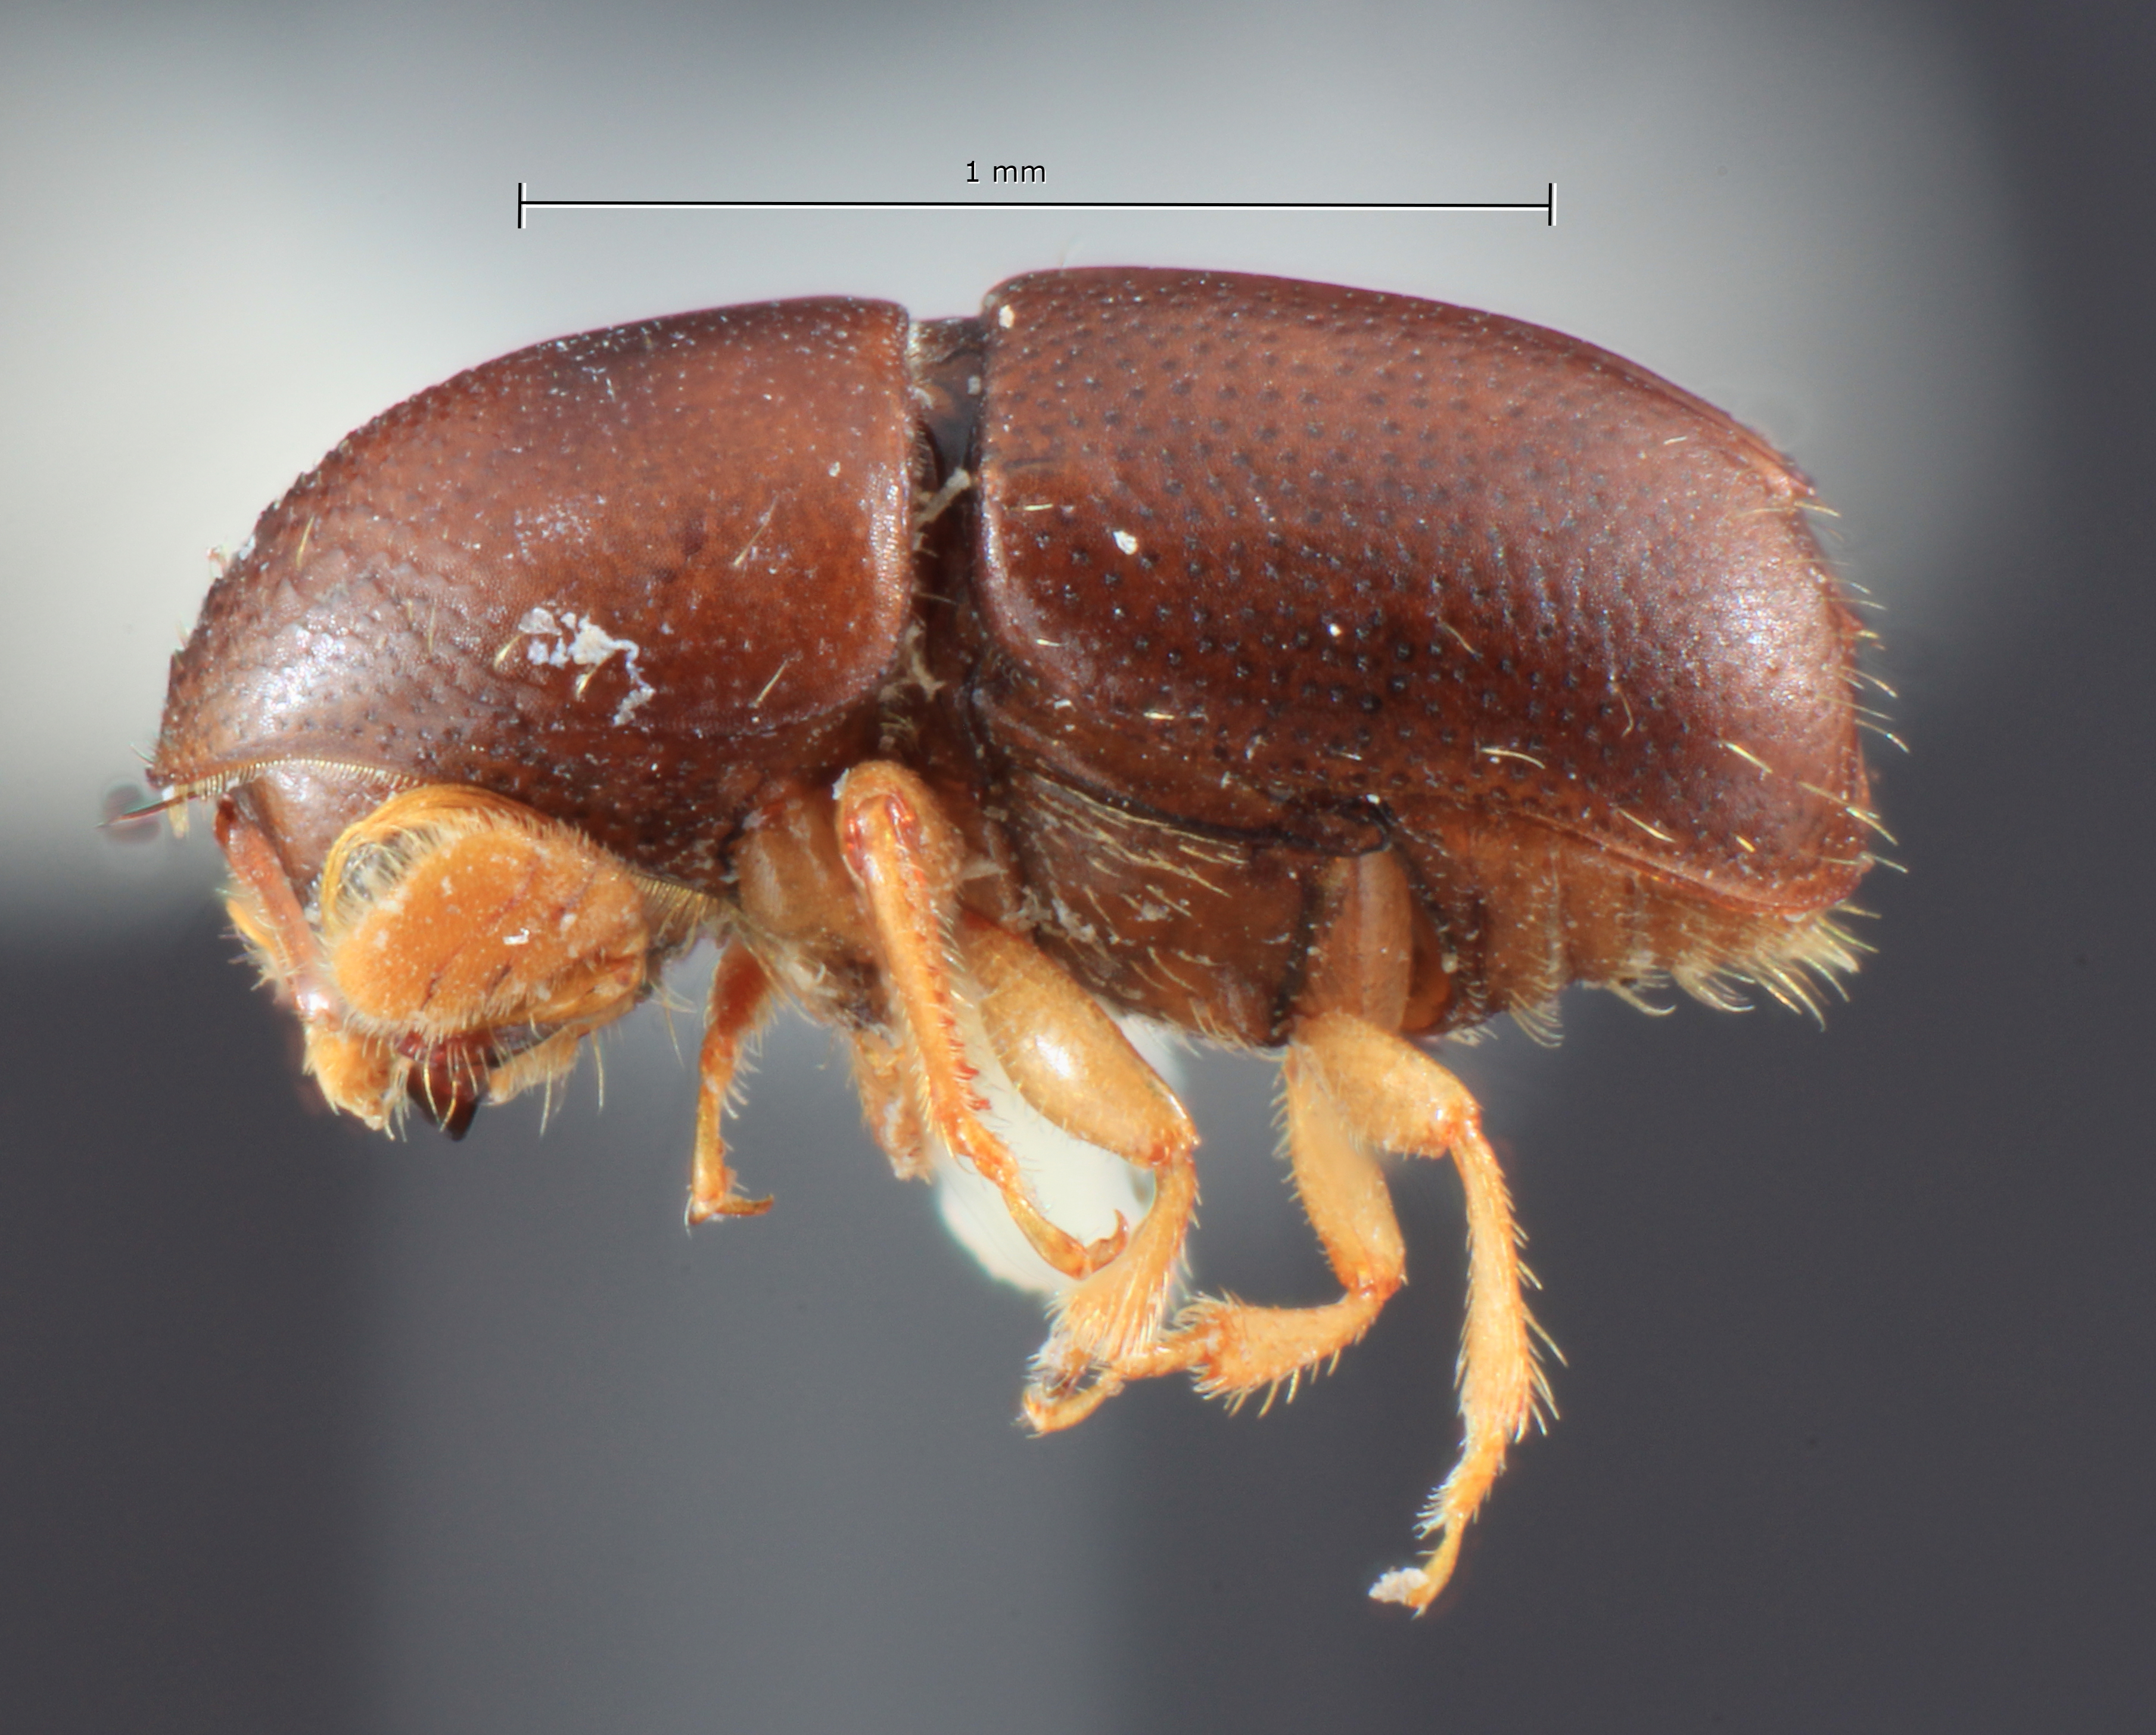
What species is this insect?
Corthylocurus costaricensis
